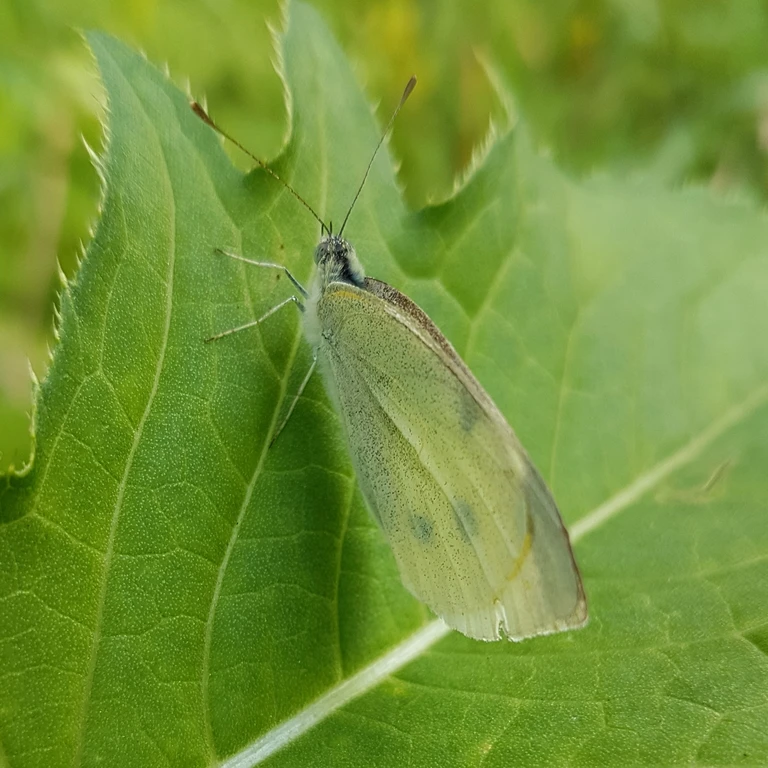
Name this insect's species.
Pieris rapae
